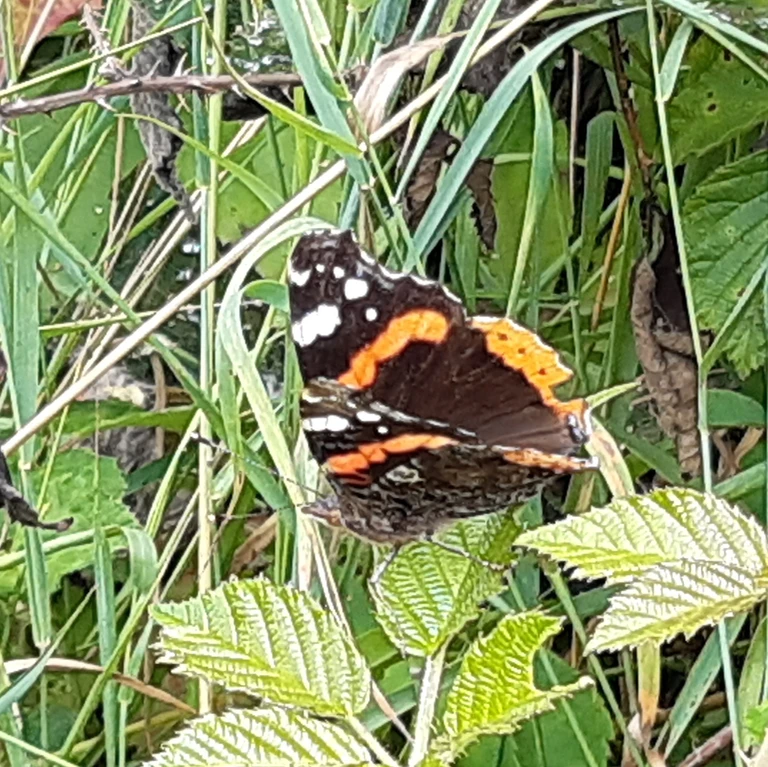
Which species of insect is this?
Vanessa atalanta
